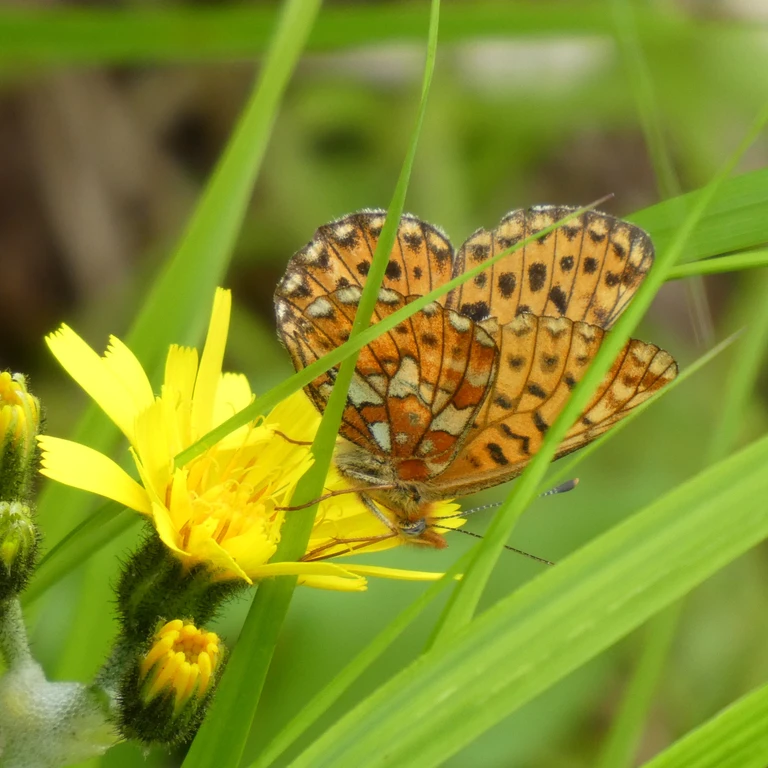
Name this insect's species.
Boloria euphrosyne (also Clossiana euphrosyne)
